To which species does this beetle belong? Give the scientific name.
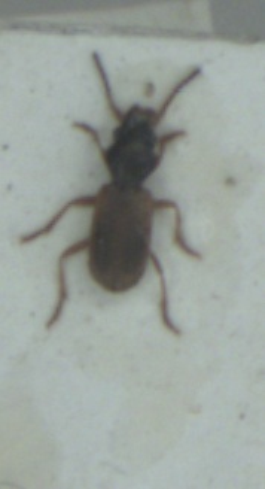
Bembidion laterale
